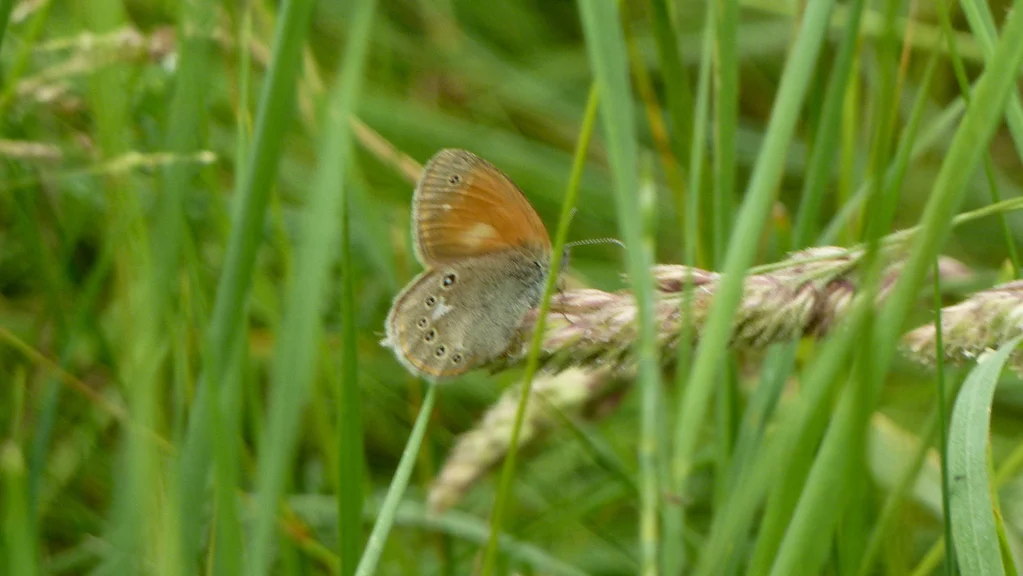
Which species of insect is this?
Coenonympha glycerion (also Coenonympha iphis)
